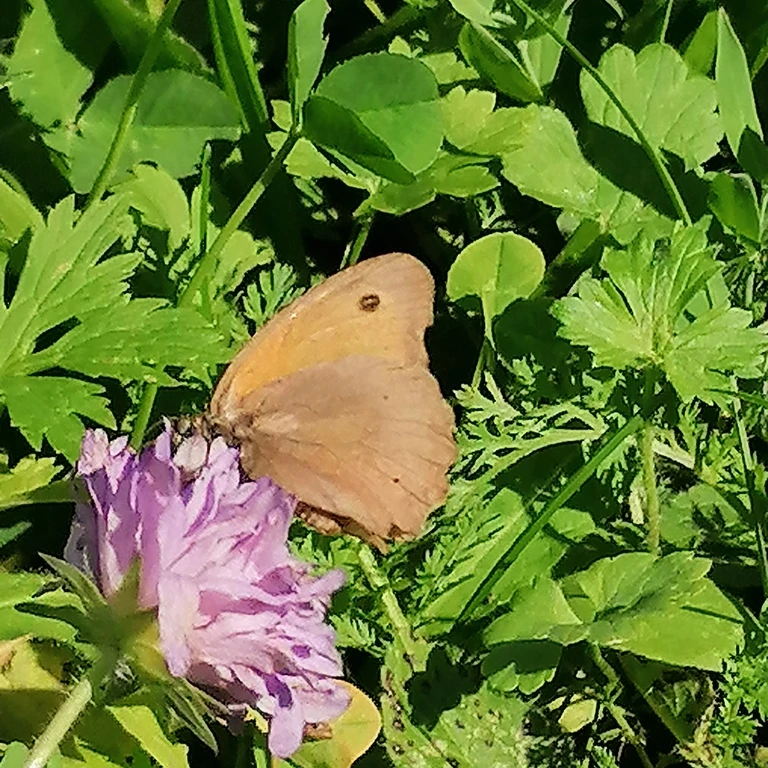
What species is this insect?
Maniola jurtina
